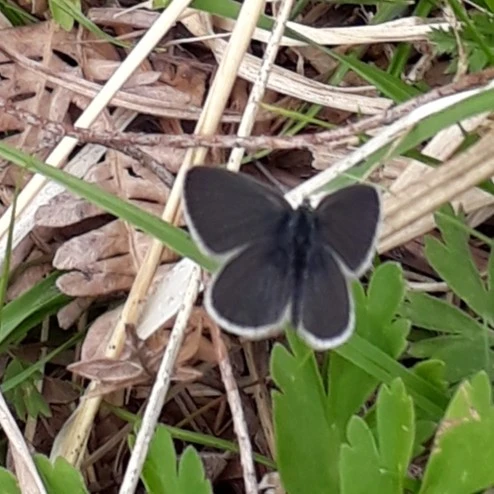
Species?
Cupido minimus
